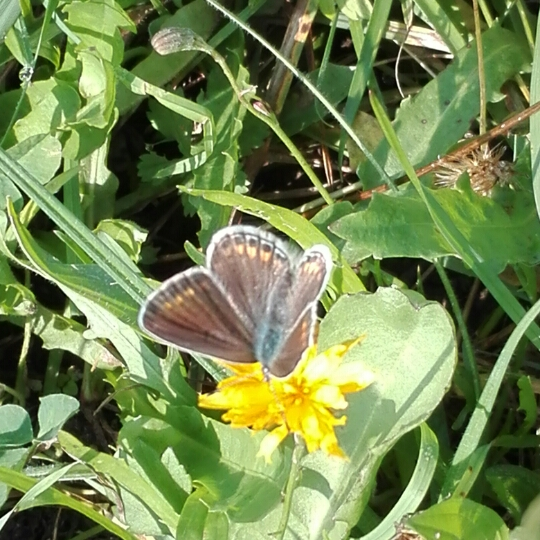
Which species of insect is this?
Polyommatus icarus
